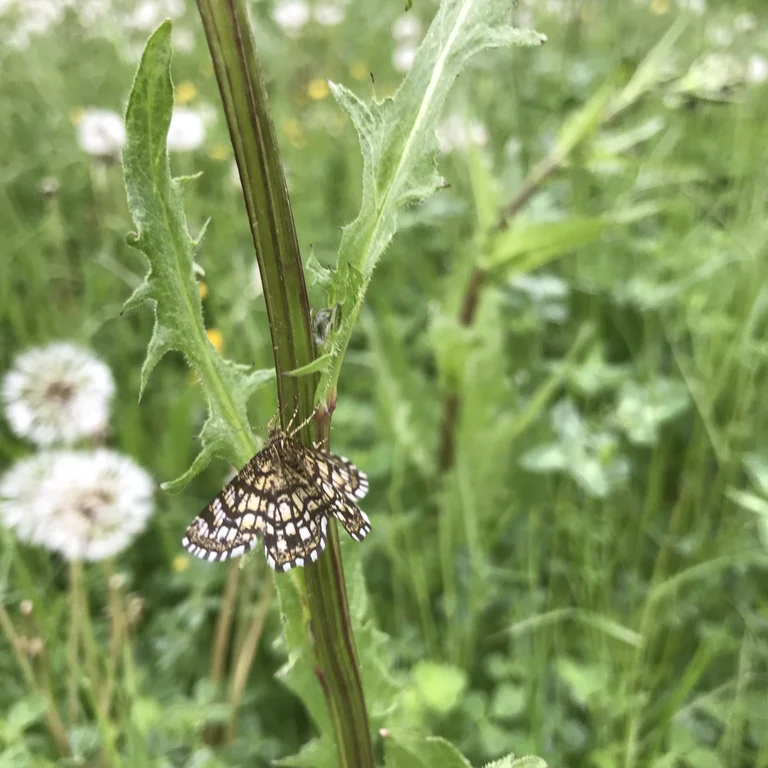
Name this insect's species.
Chiasmia clathrata
